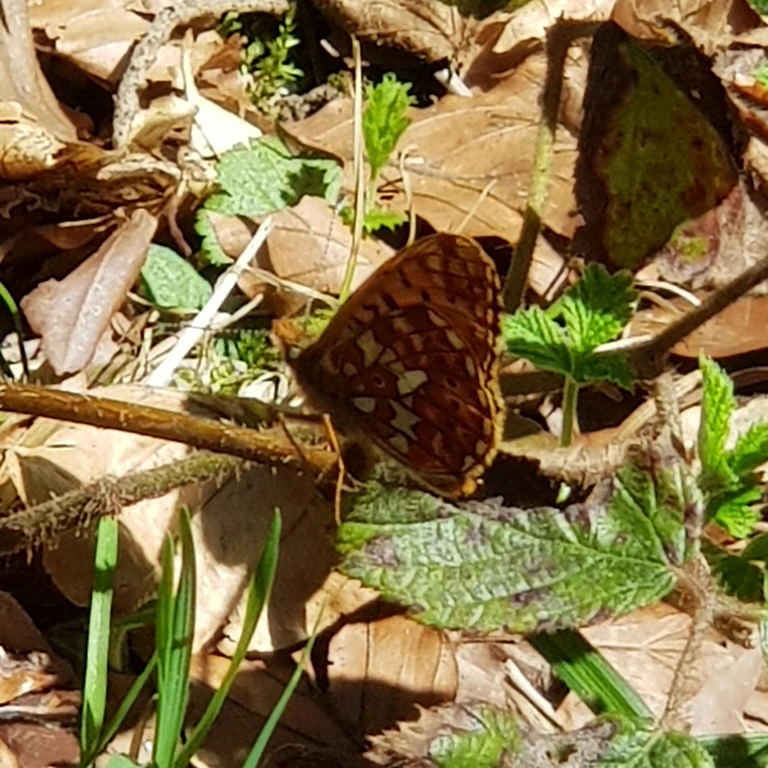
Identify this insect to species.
Boloria euphrosyne (also Clossiana euphrosyne)
